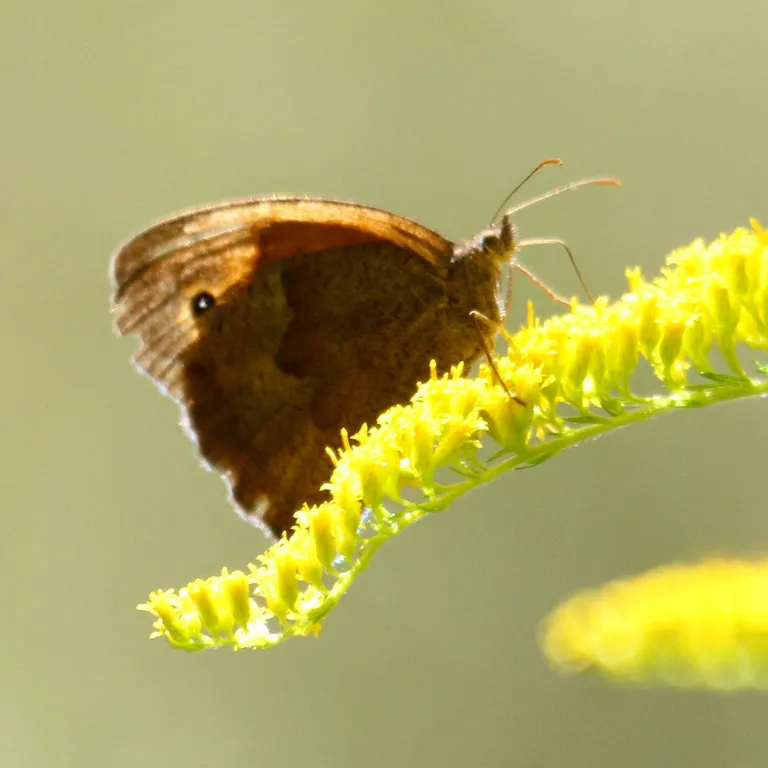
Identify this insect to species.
Maniola jurtina
